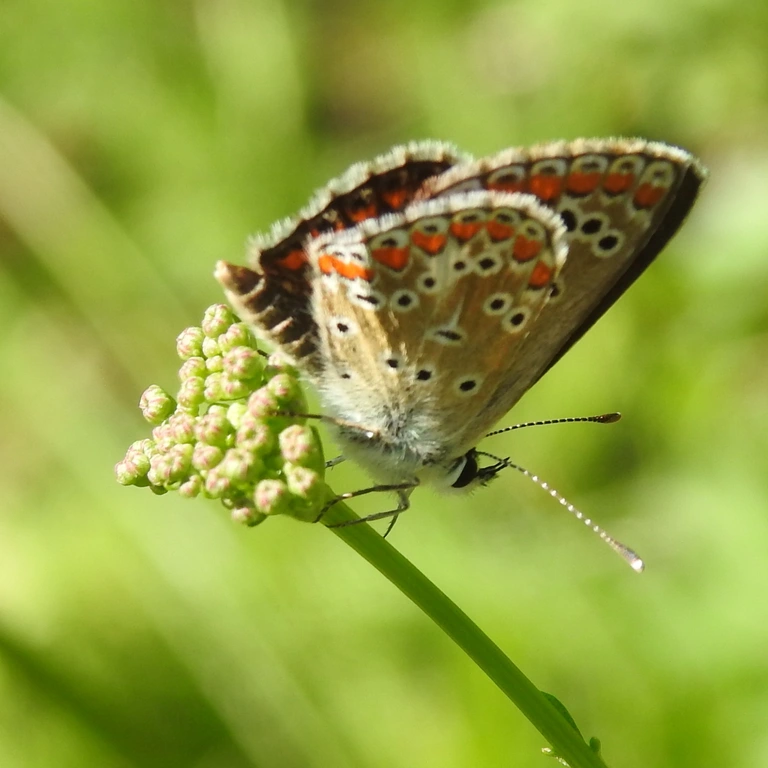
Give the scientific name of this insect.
Aricia agestis/artaxerxes
